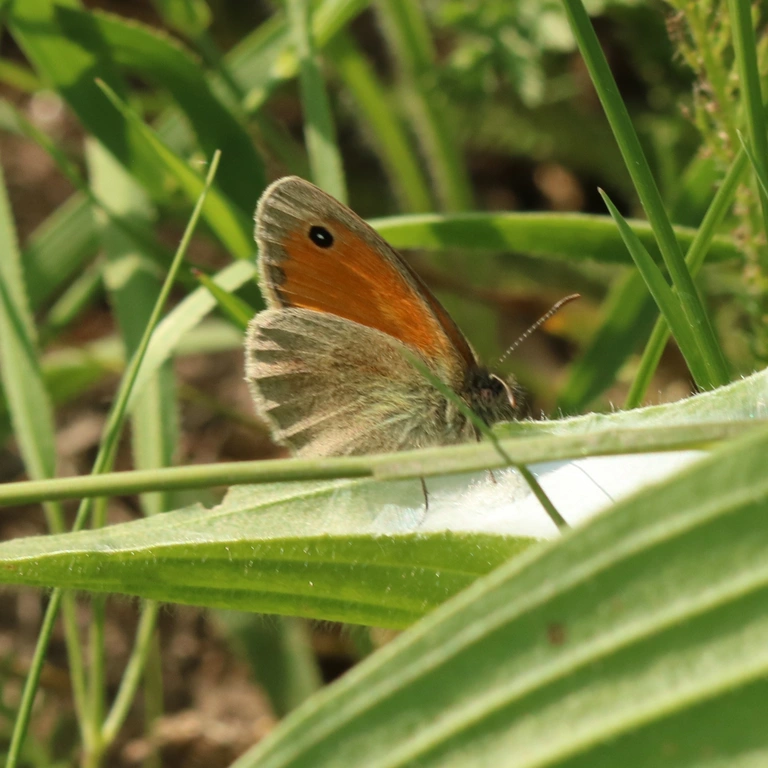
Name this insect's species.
Coenonympha pamphilus
